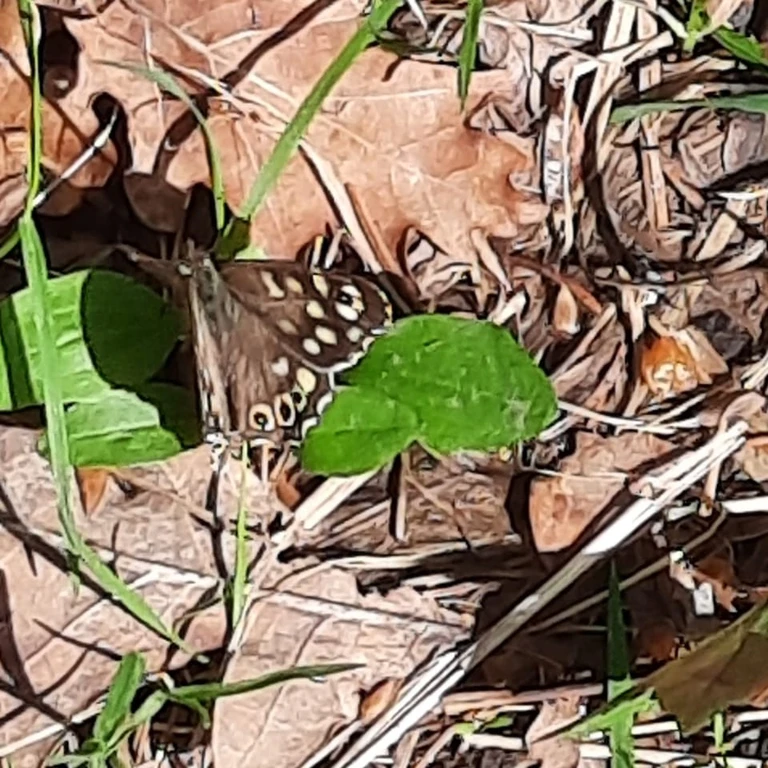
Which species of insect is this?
Pararge aegeria
